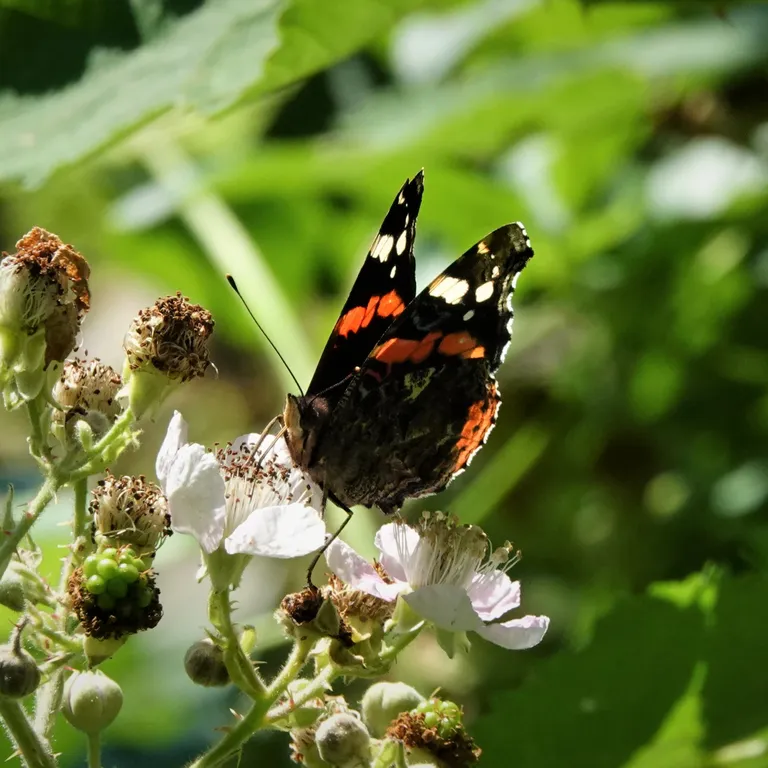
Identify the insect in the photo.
Vanessa atalanta
